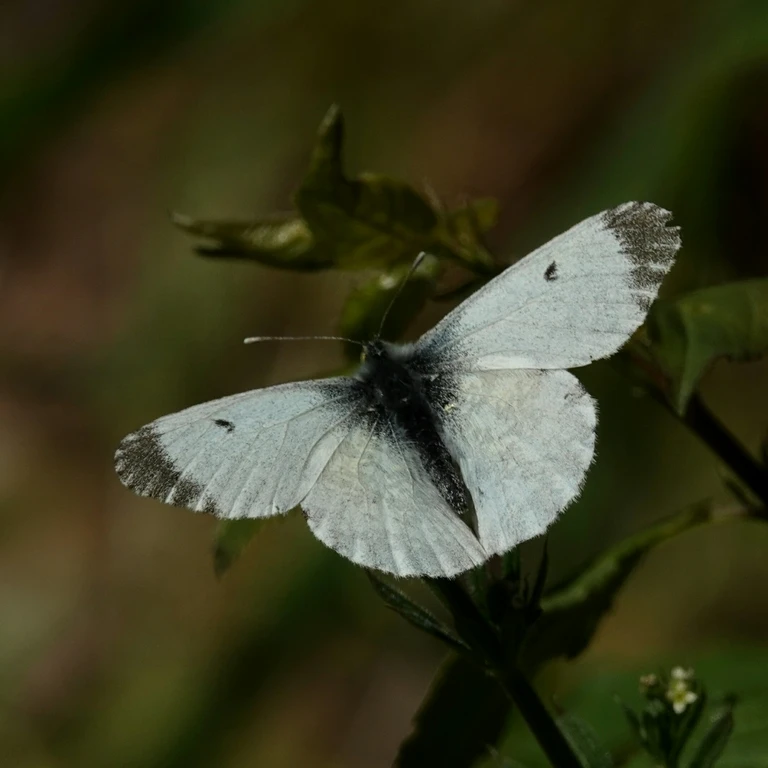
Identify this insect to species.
Anthocharis cardamines
